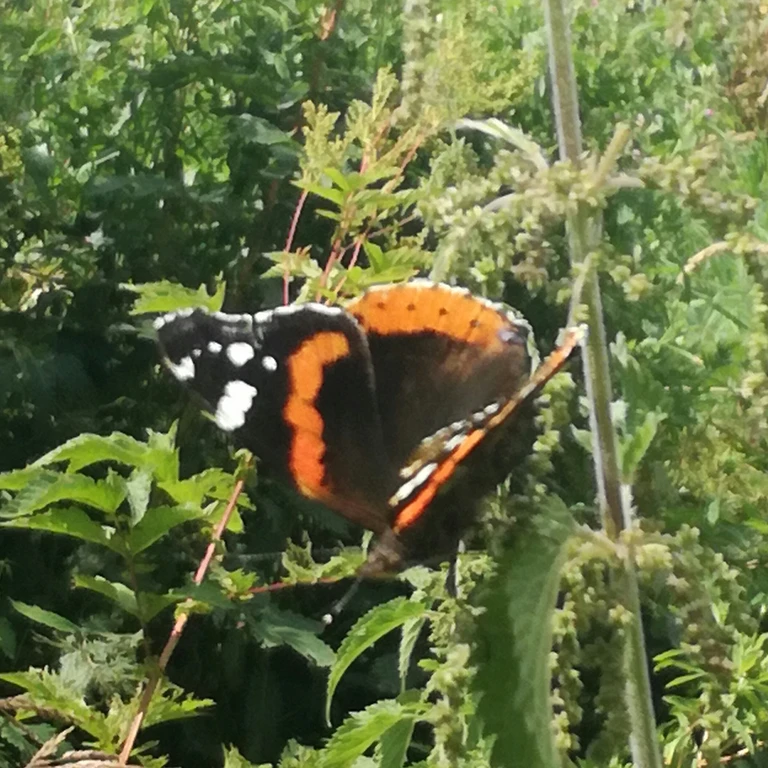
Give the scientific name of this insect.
Vanessa atalanta
